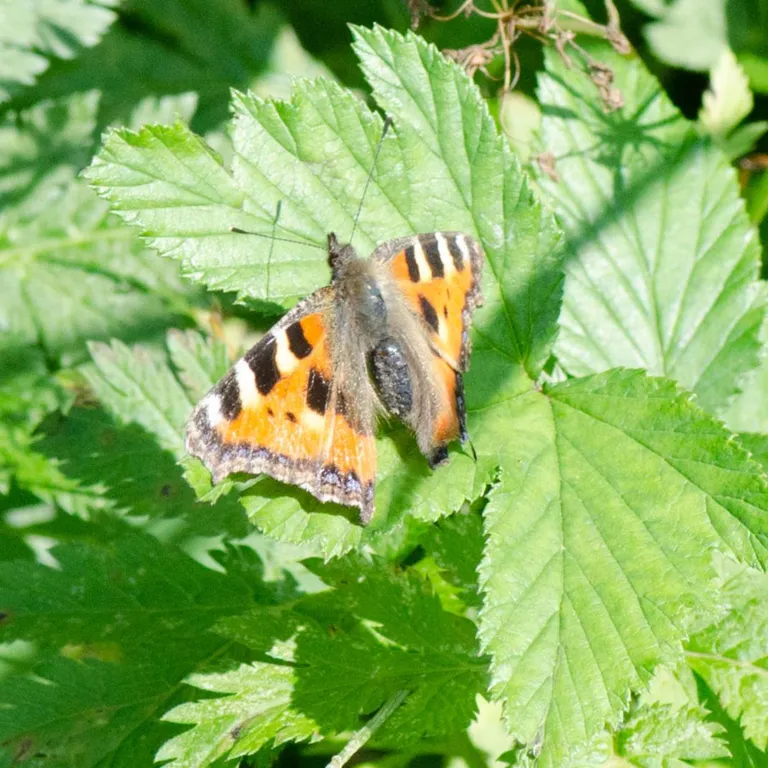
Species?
Aglais urticae
